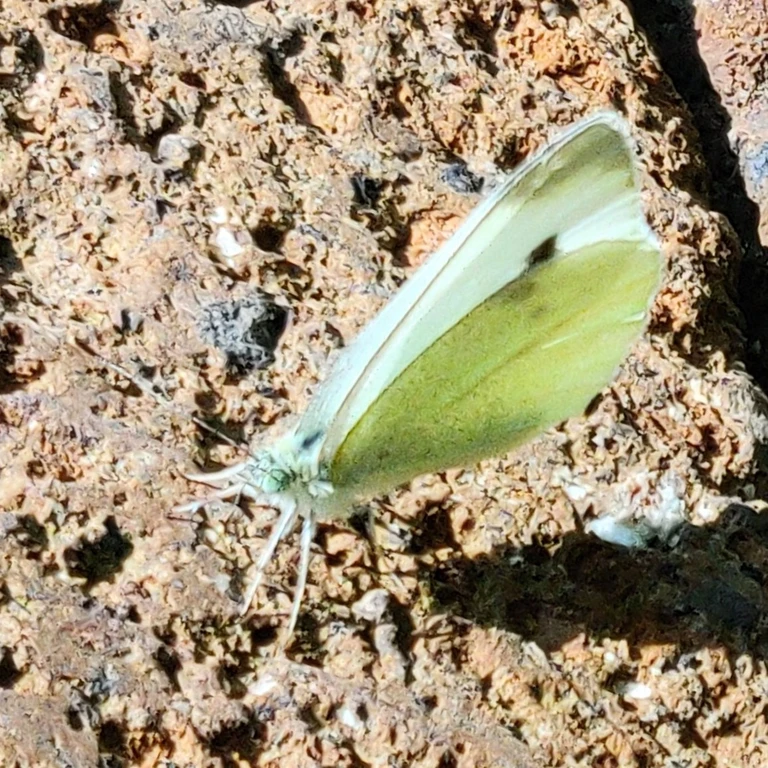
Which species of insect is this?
Pieris rapae
